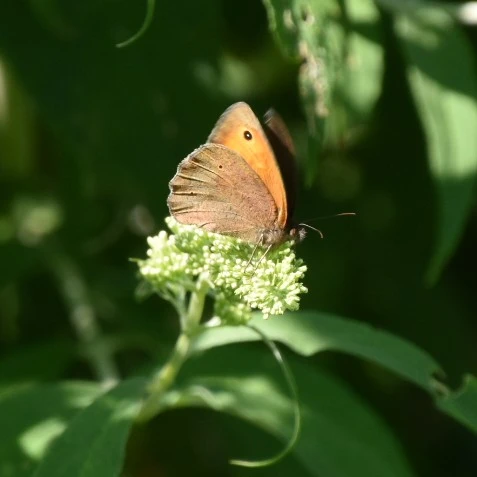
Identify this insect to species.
Maniola jurtina
